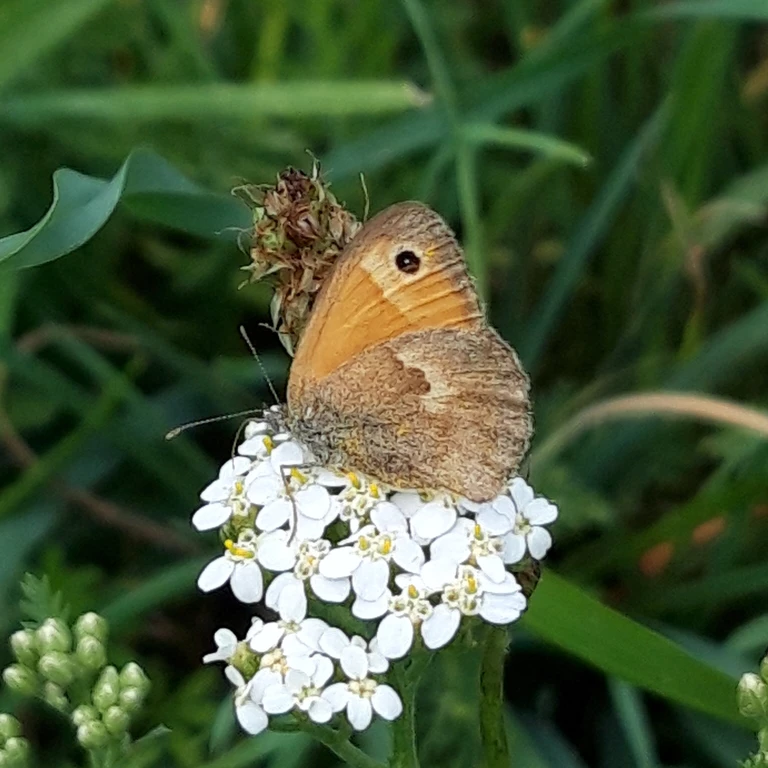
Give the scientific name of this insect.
Coenonympha pamphilus
